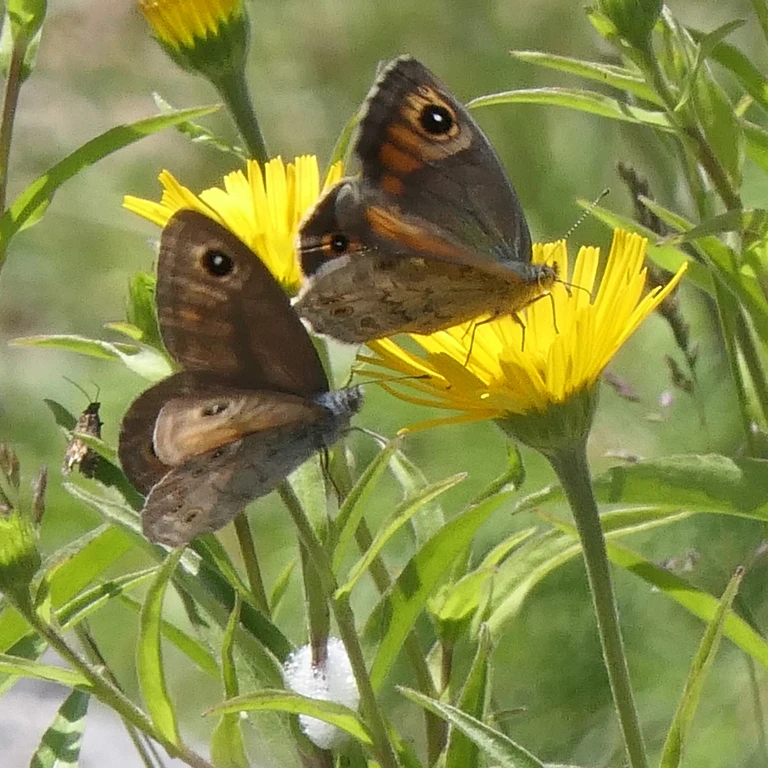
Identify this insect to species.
Lasiommata maera (also Pararge maera)
